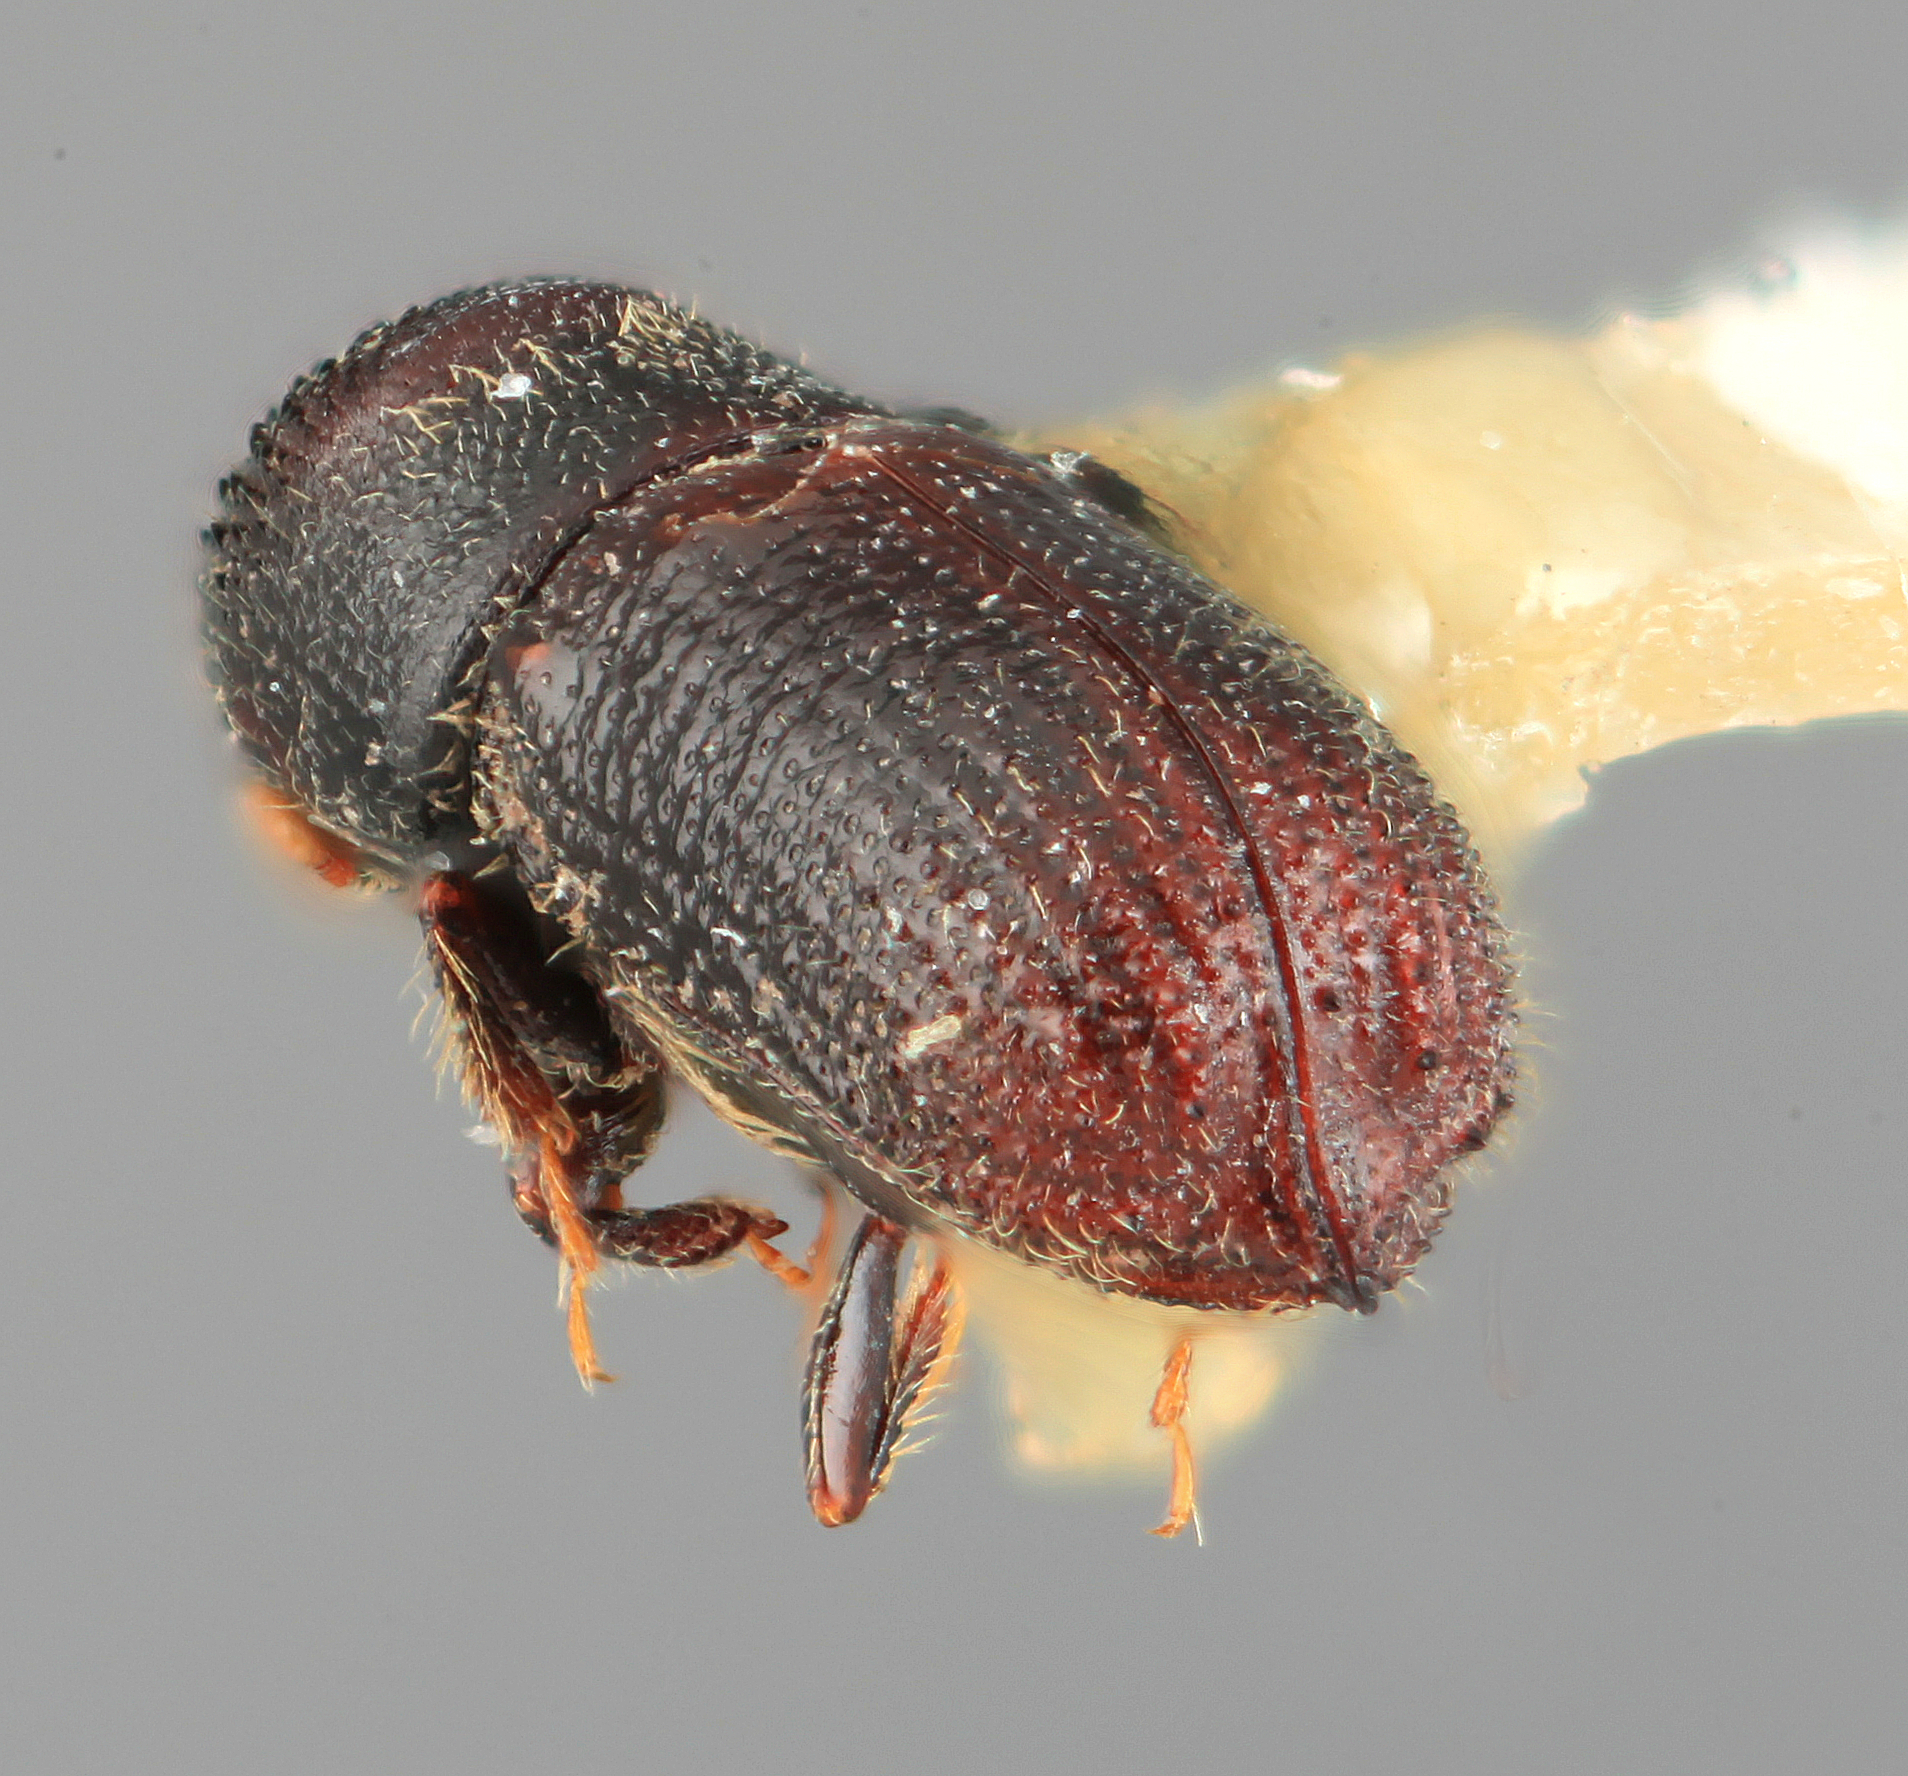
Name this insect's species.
Hylocurus incomptus
